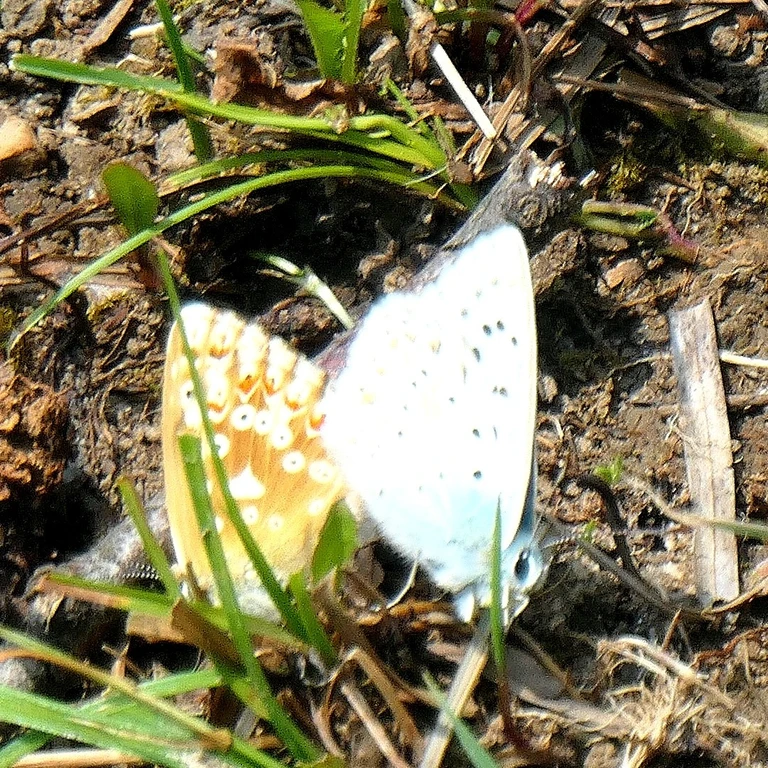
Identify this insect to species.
Lysandra coridon
